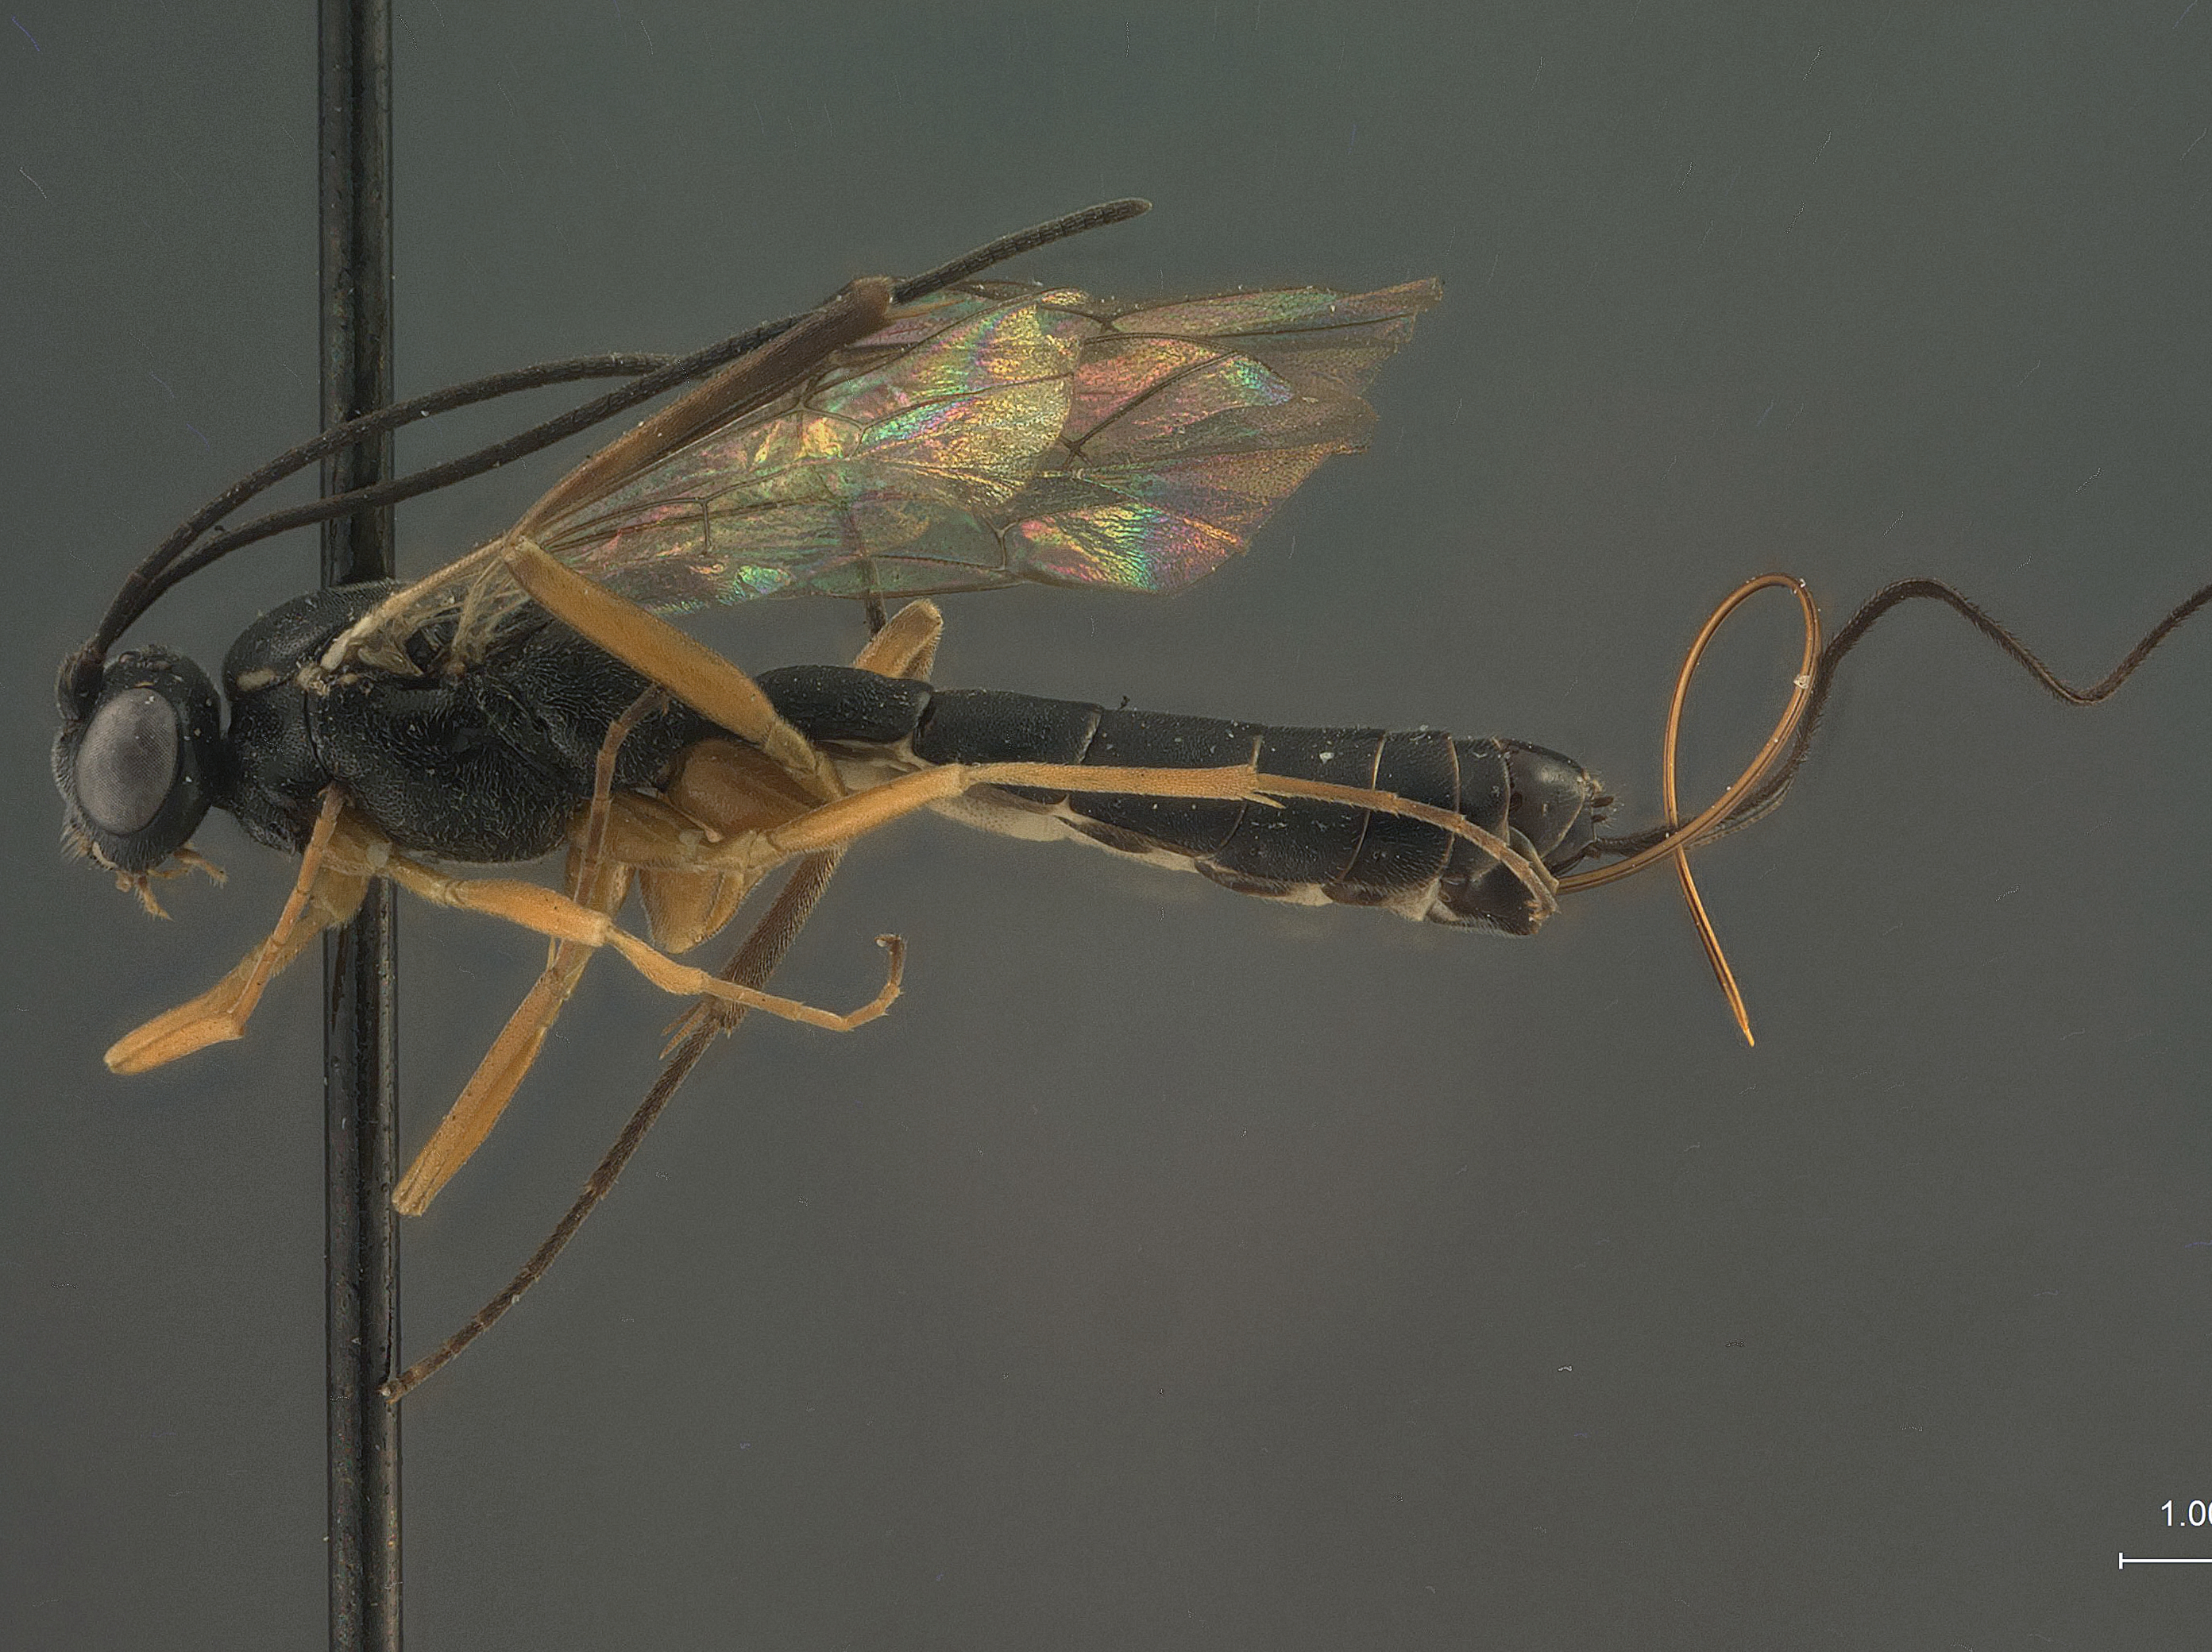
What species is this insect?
Pyracmon conocola
